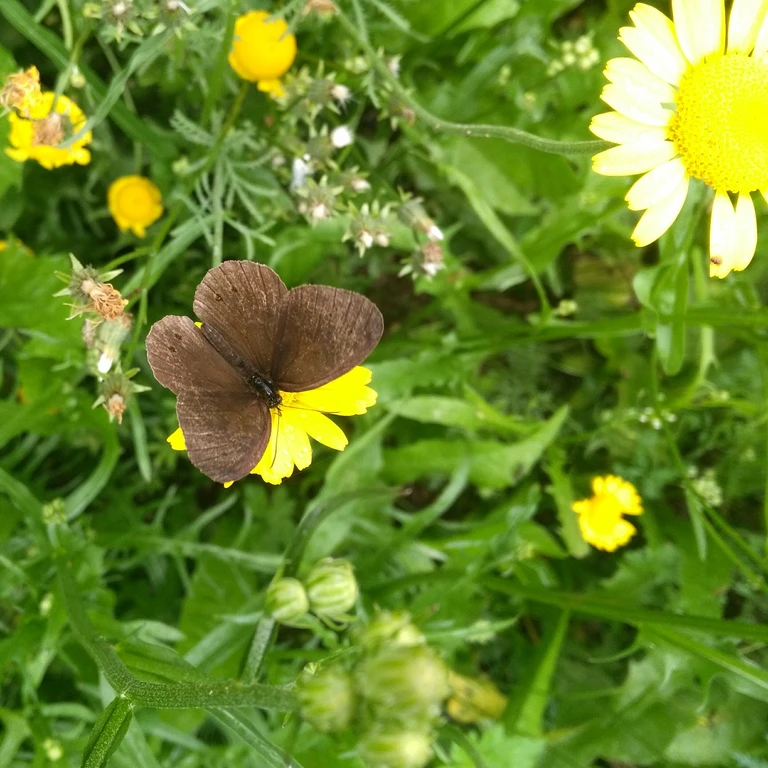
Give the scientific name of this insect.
Aphantopus hyperantus
